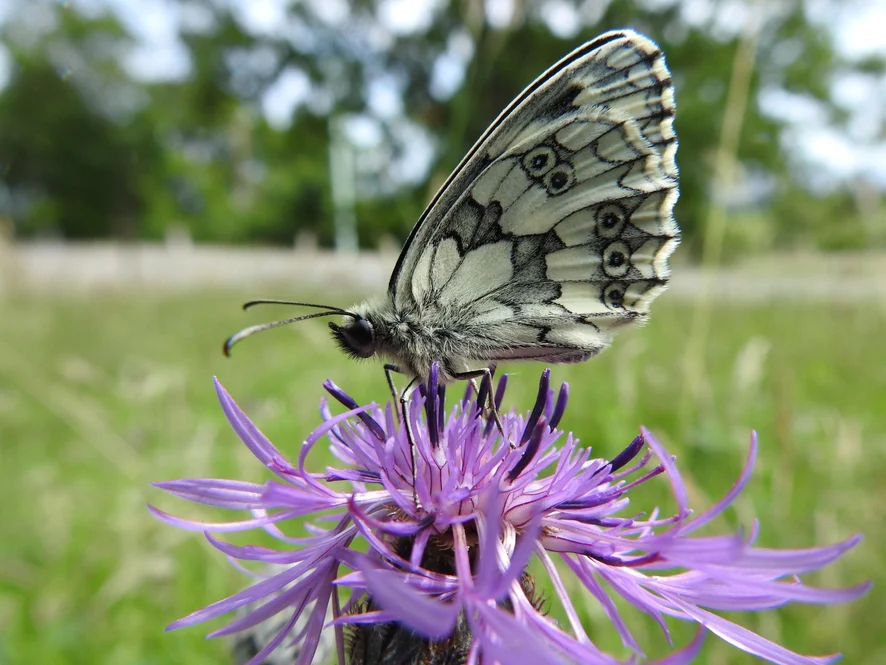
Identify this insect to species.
Melanargia galathea
